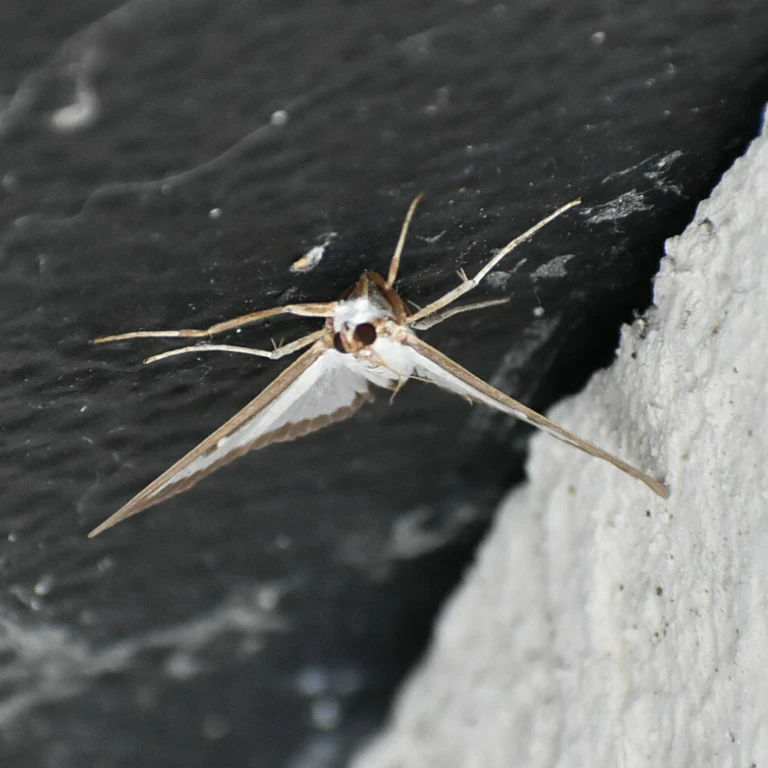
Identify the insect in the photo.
Cydalima perspectalis
